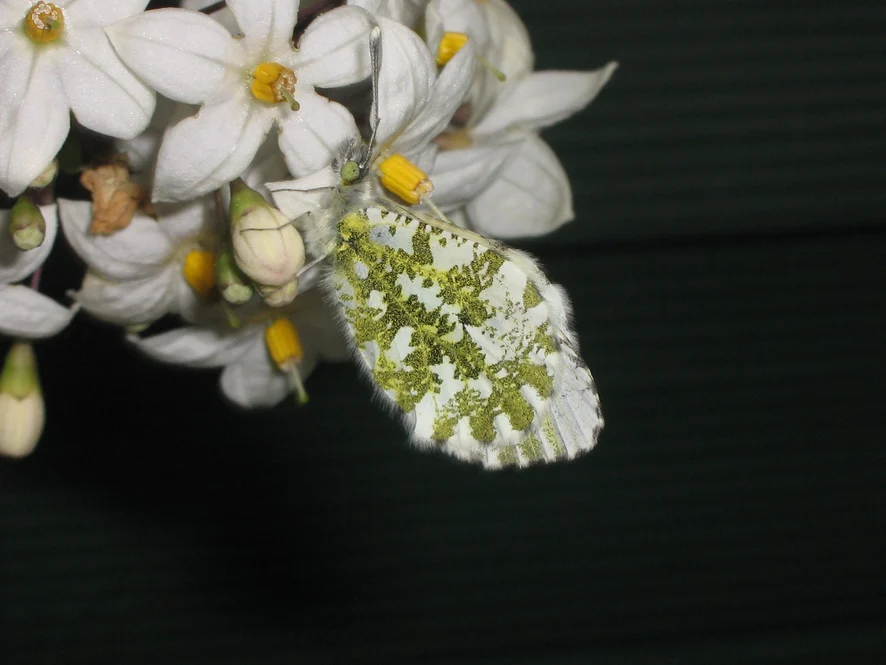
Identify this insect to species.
Anthocharis cardamines
